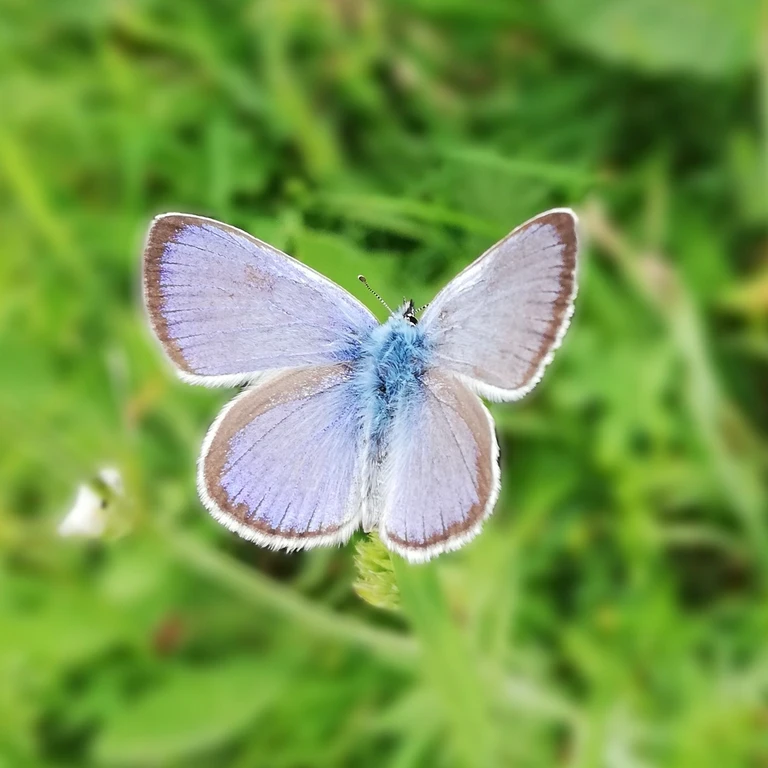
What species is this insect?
Glaucopsyche alexis
